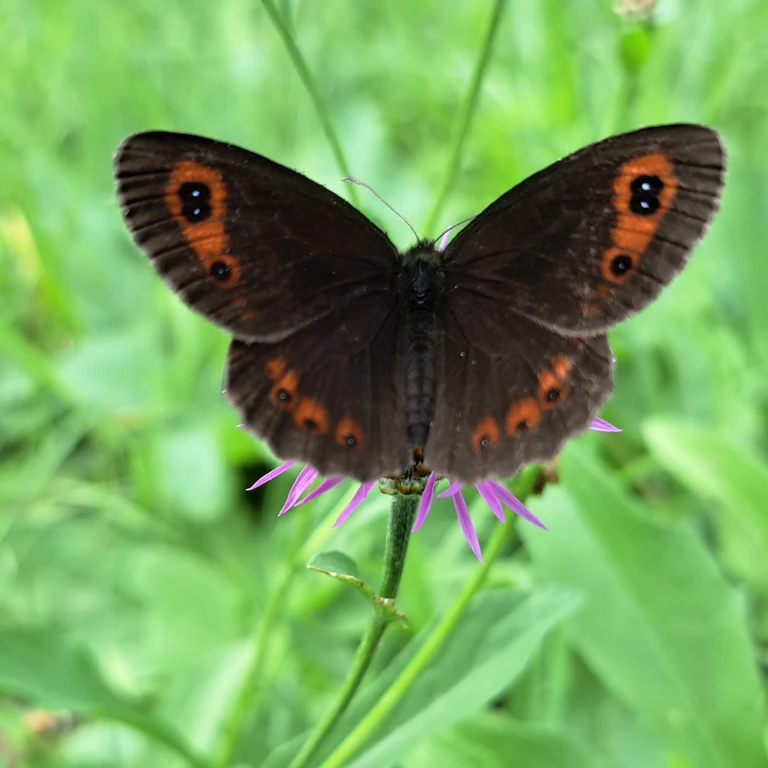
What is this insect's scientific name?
Erebia aethiops
